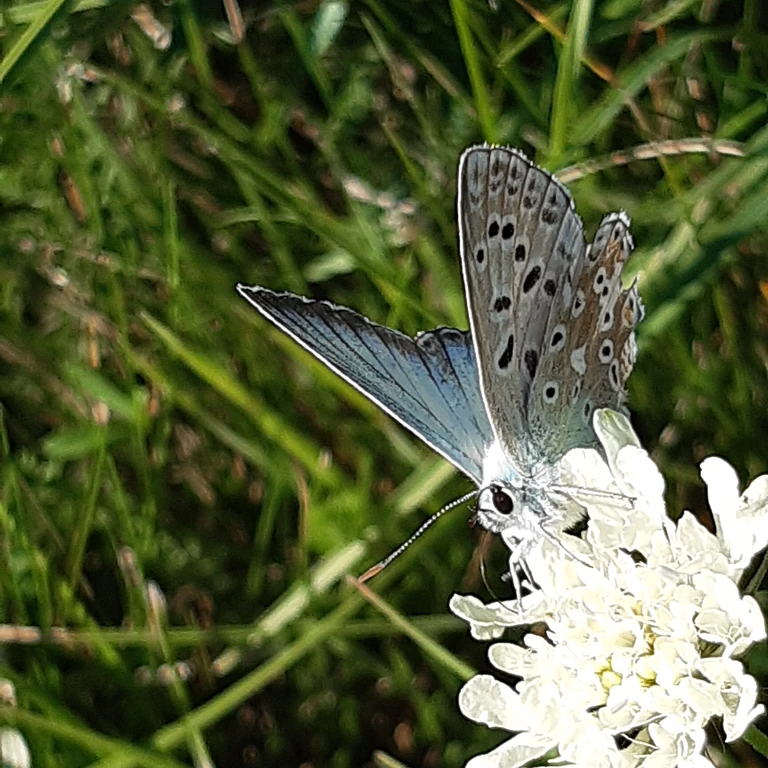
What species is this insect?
Lysandra coridon
